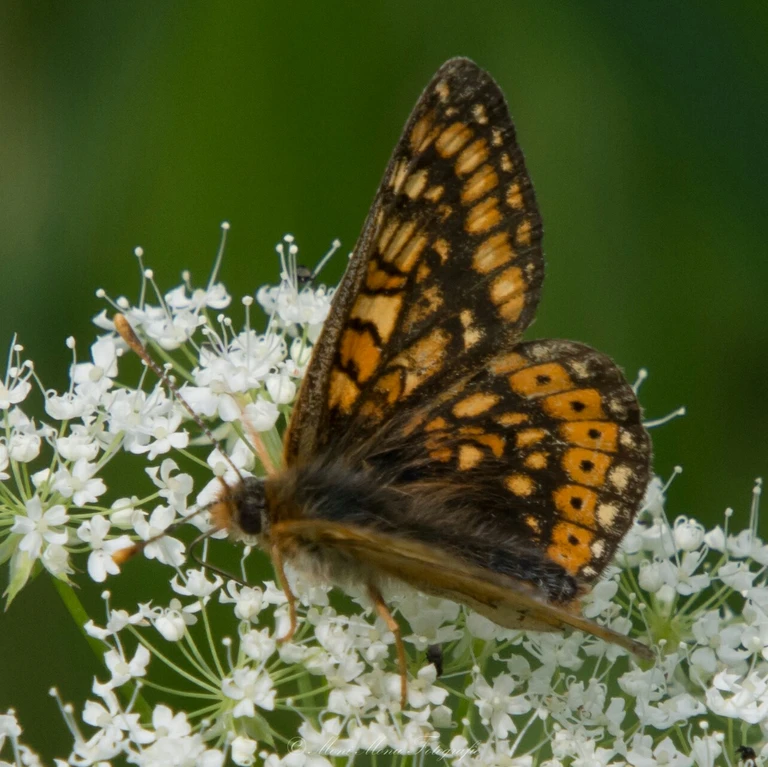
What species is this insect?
Euphydryas aurinia
